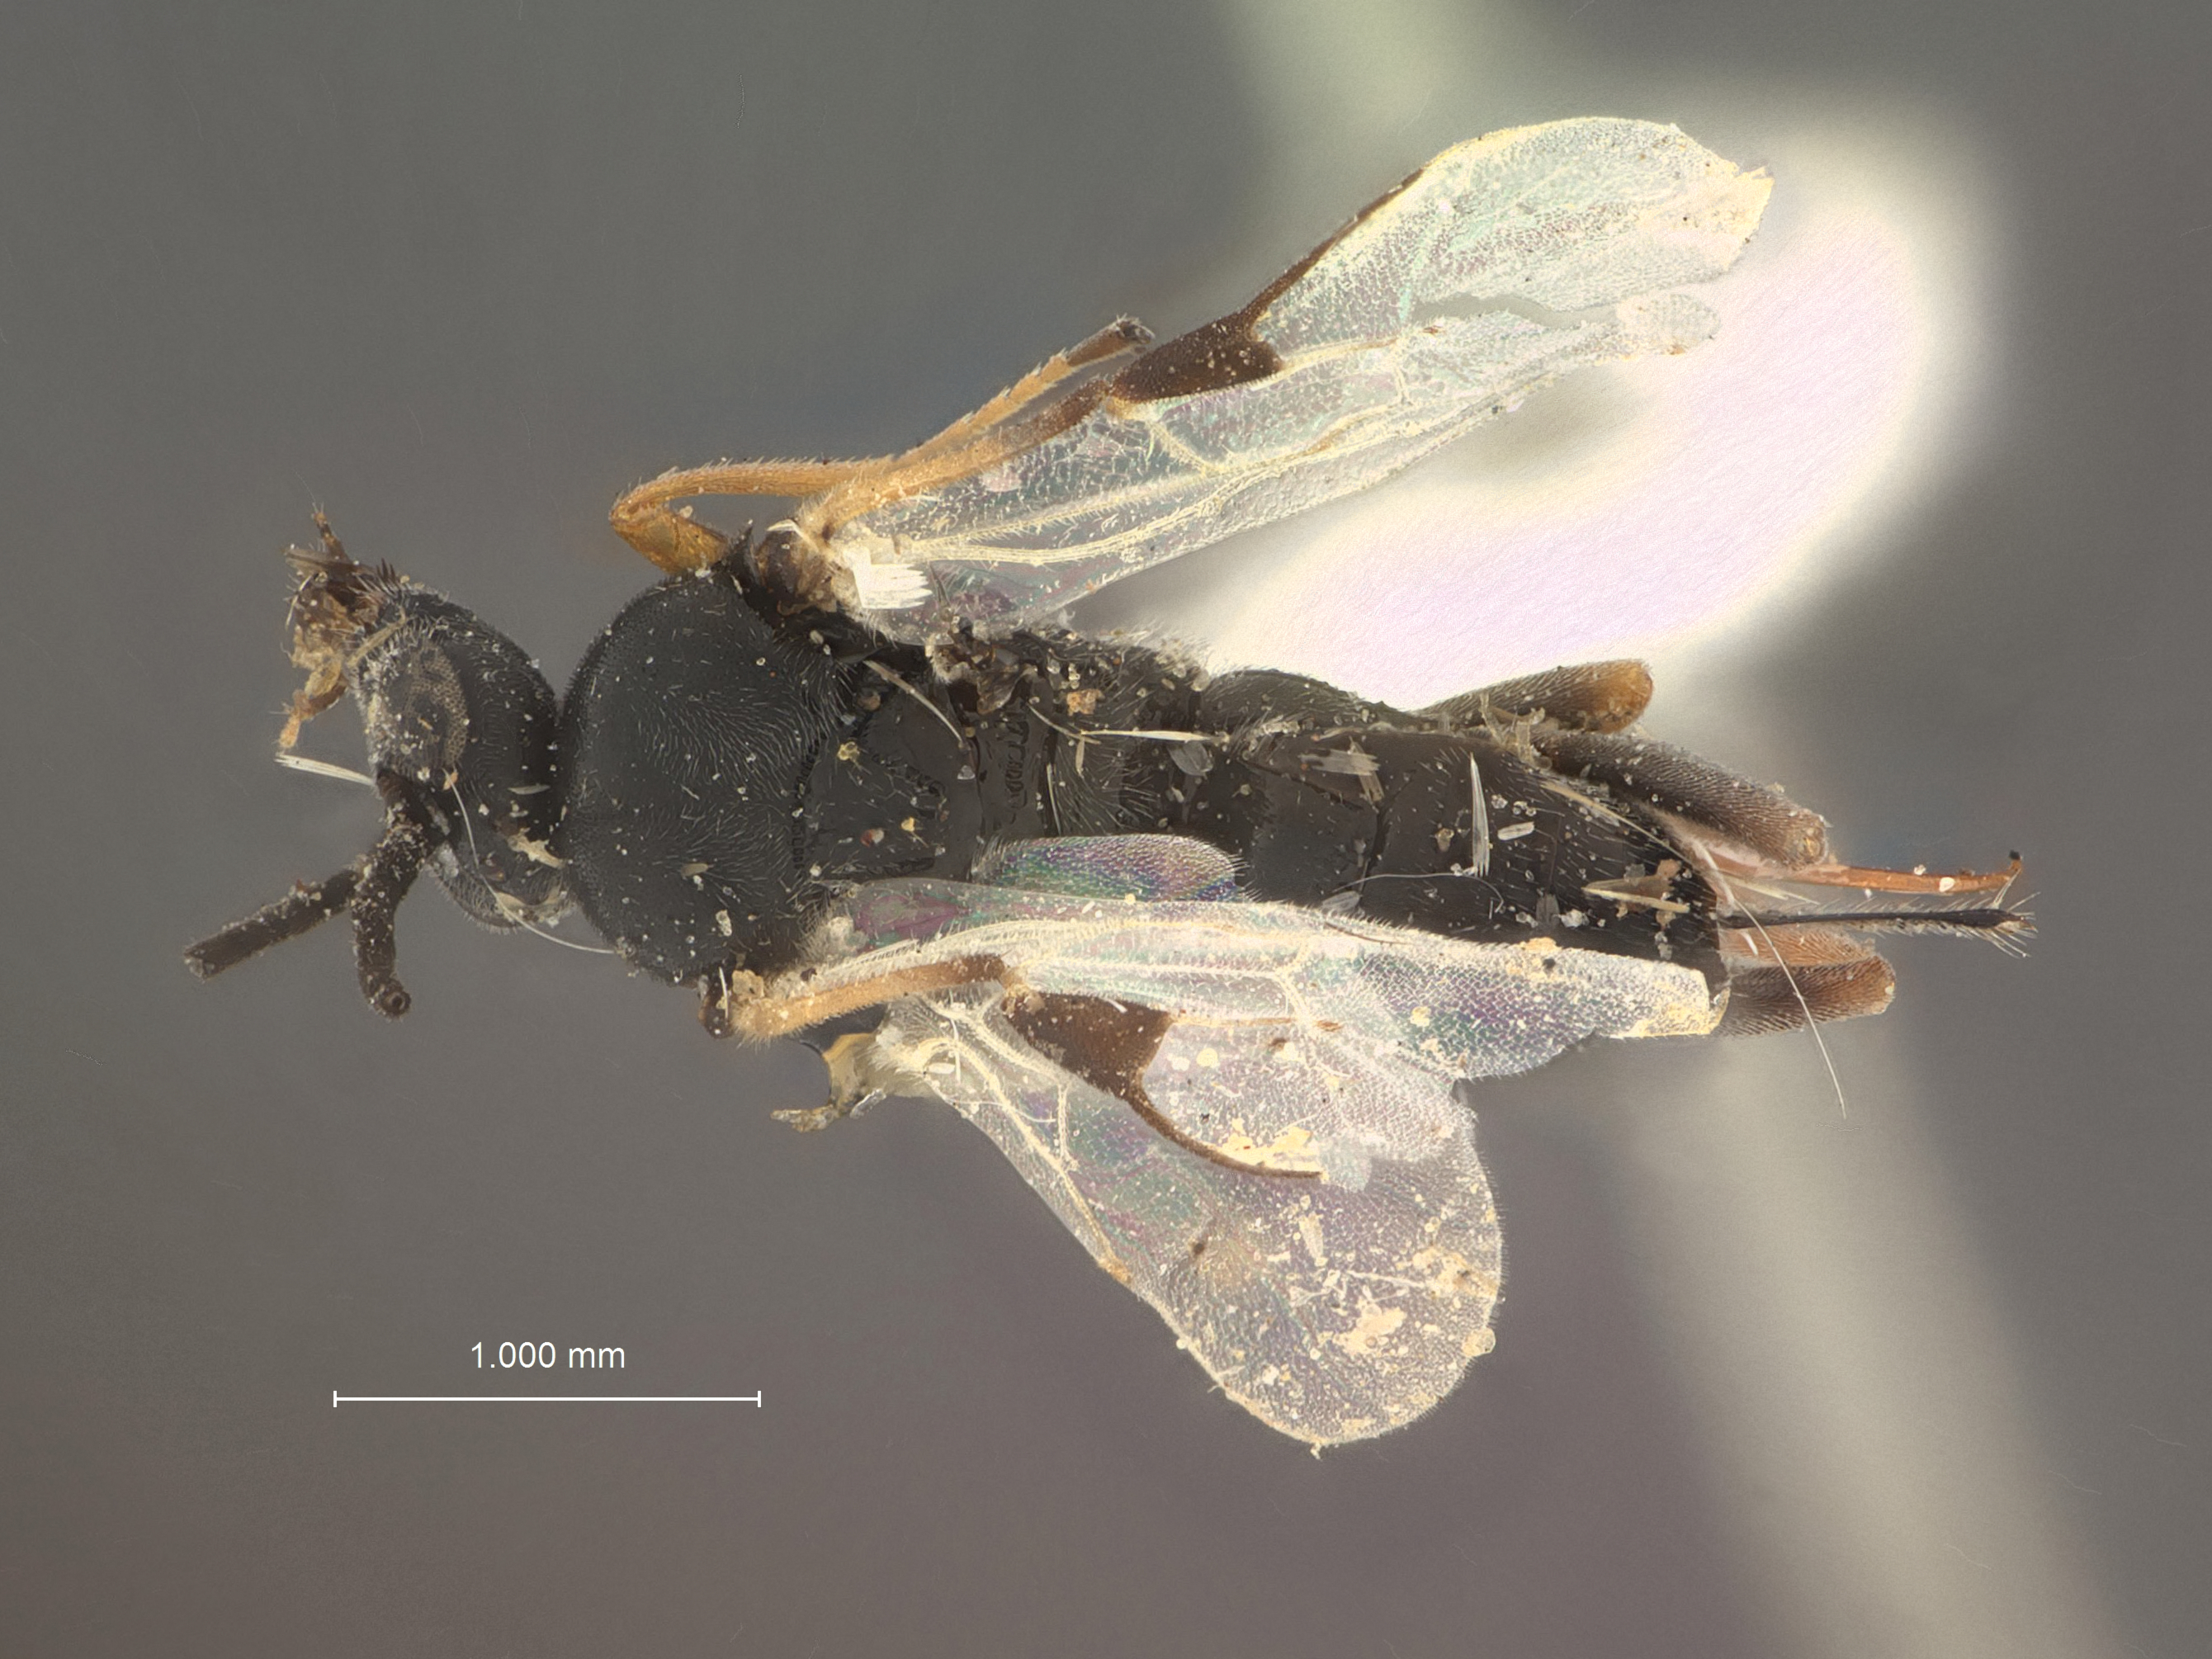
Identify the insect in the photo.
Apanteles dakotae
